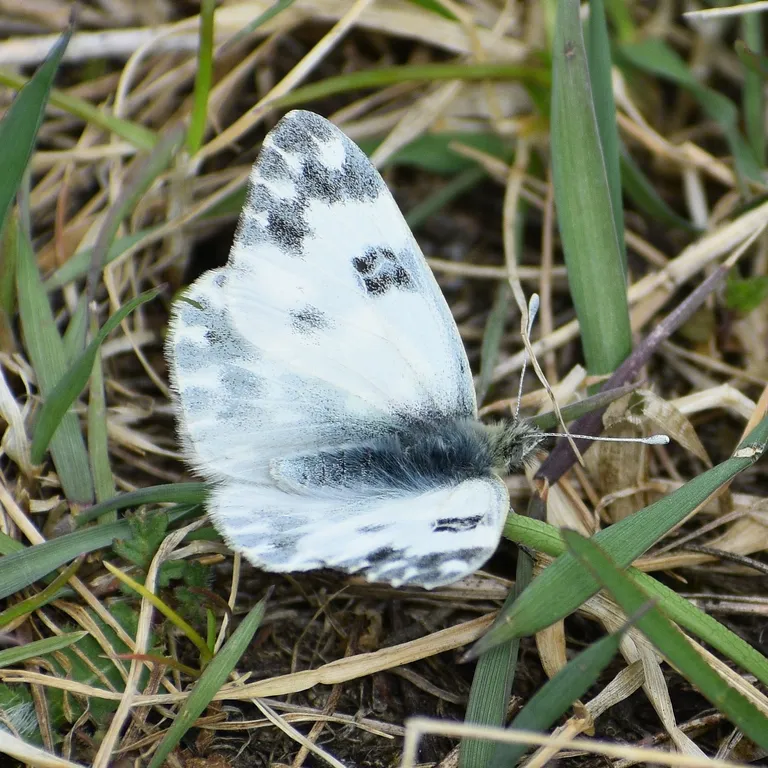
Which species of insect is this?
Pontia edusa
